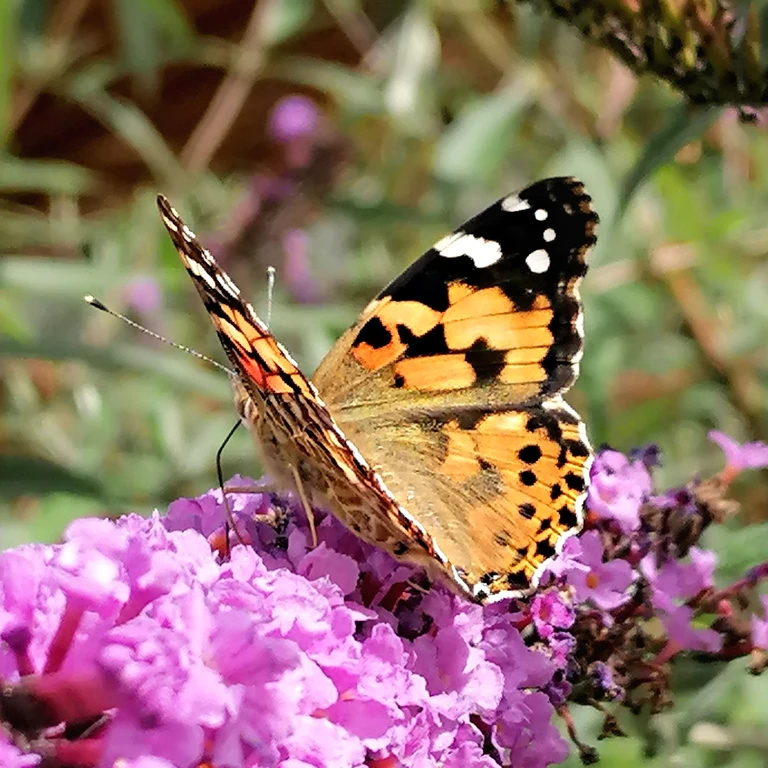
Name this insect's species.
Vanessa cardui
